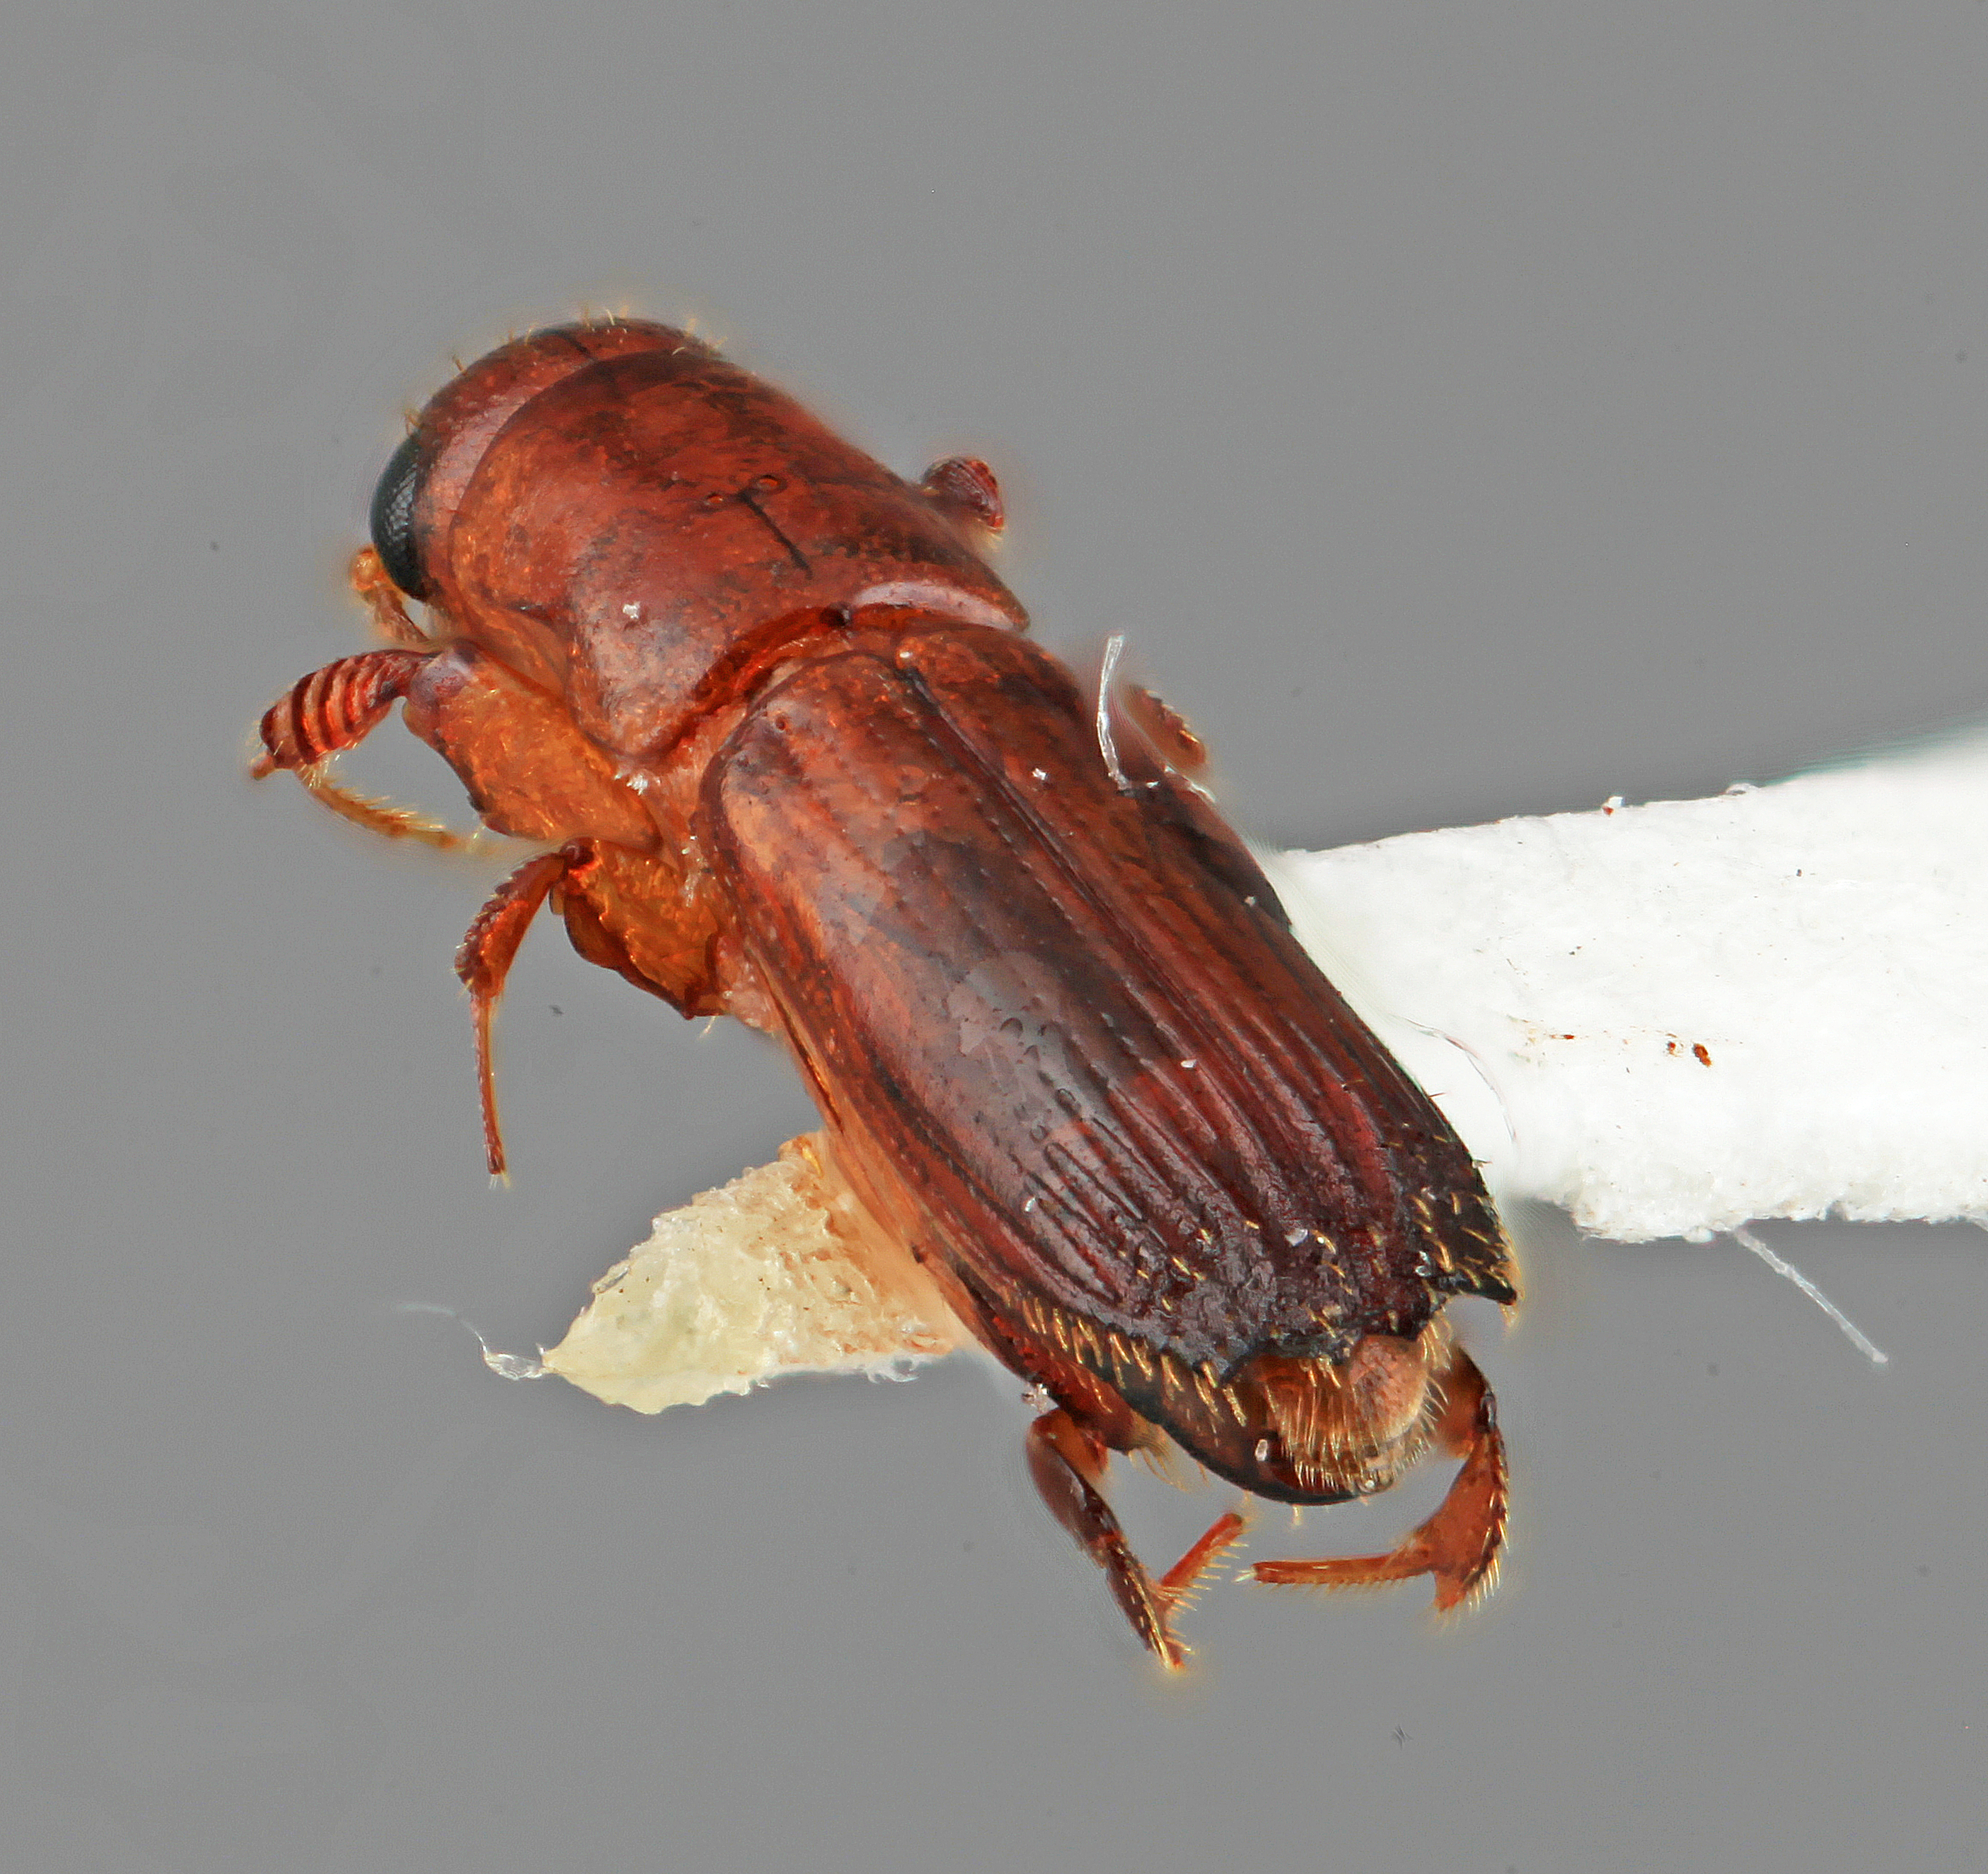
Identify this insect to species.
Platypus applanatus
